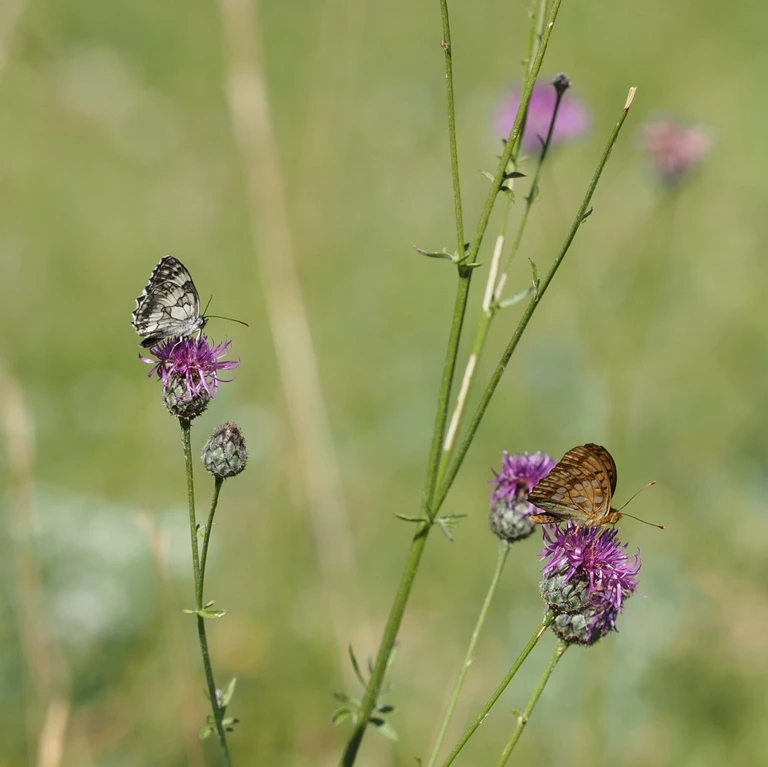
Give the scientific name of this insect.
Melanargia galathea
